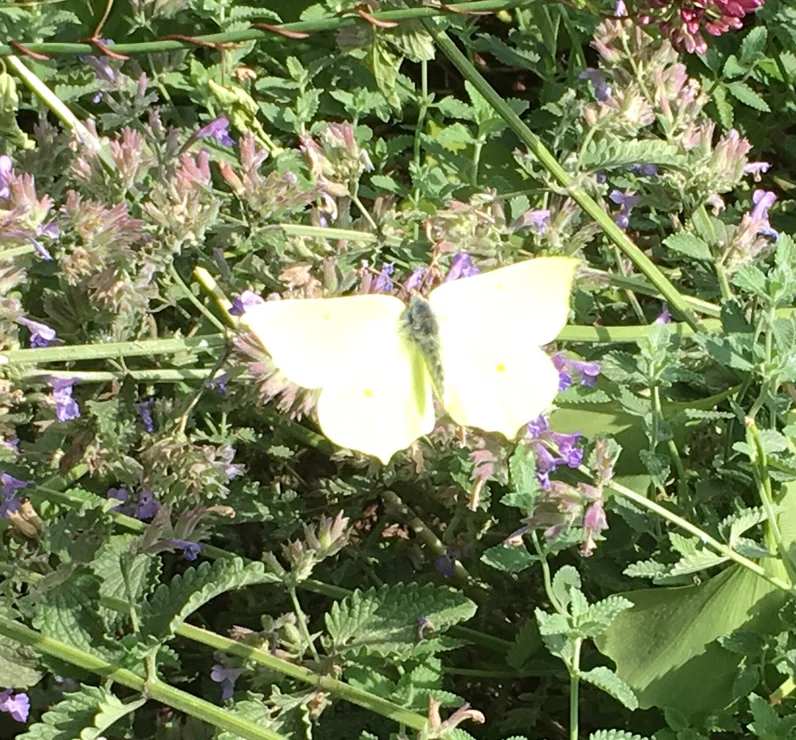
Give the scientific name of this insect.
Gonepteryx rhamni
